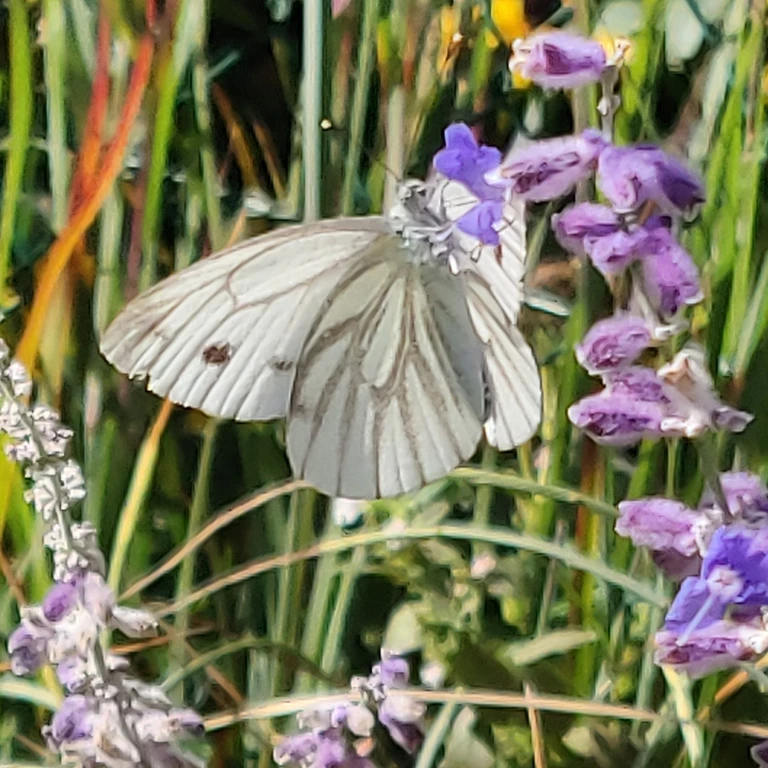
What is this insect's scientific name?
Pieris napi
